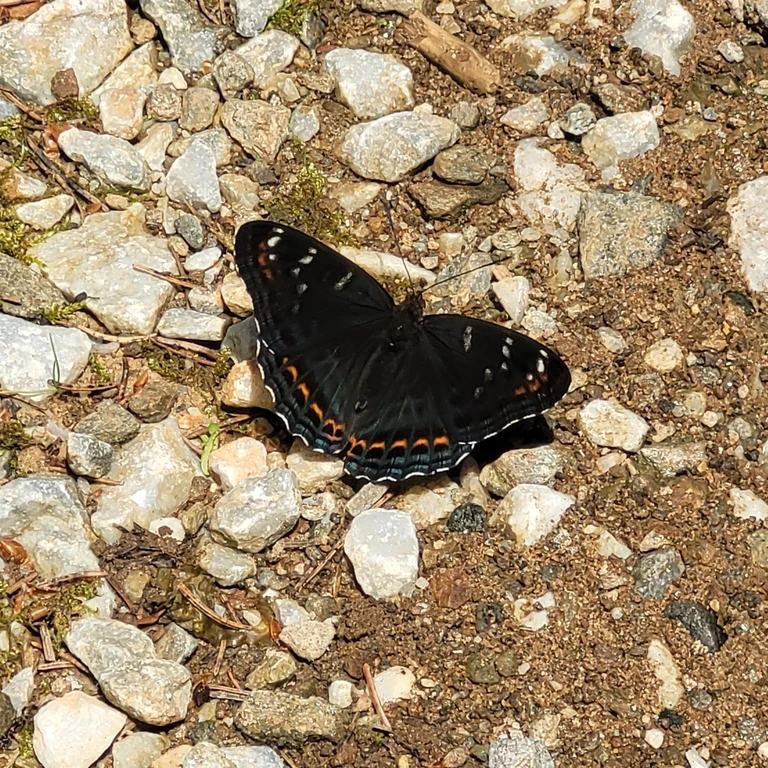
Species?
Limenitis populi
